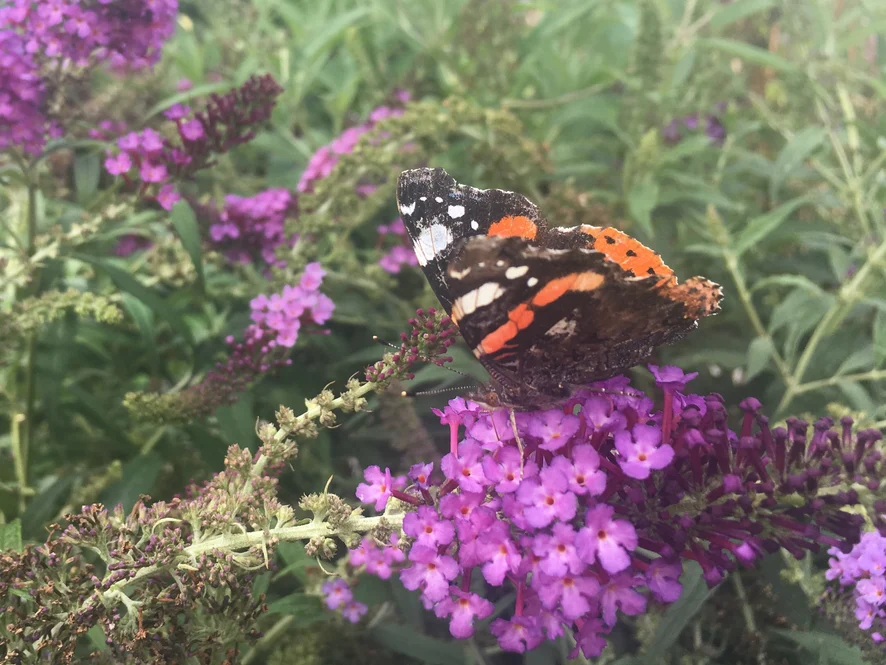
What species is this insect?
Vanessa atalanta
